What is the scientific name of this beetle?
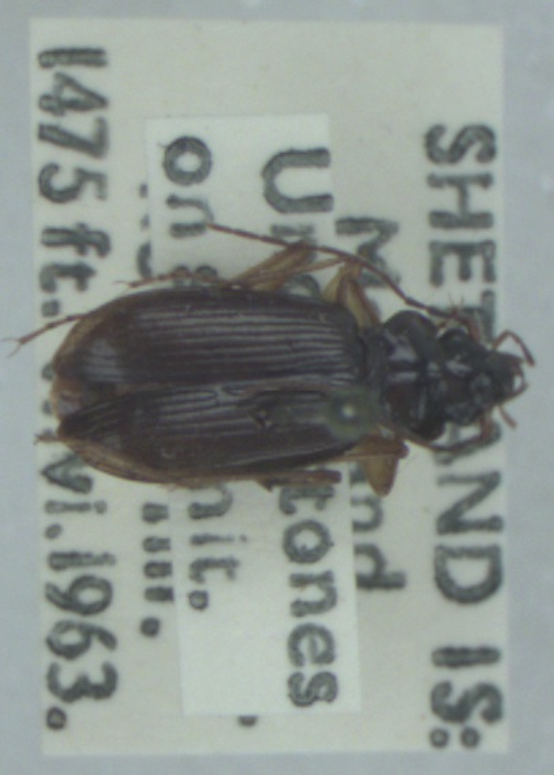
Nebria rufescens
